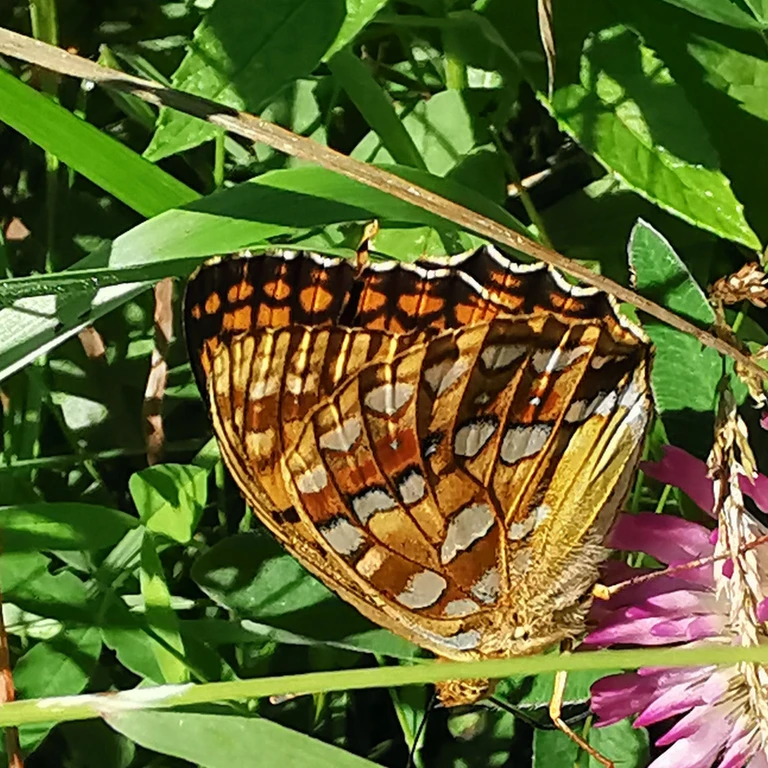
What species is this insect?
Fabriciana adippe
